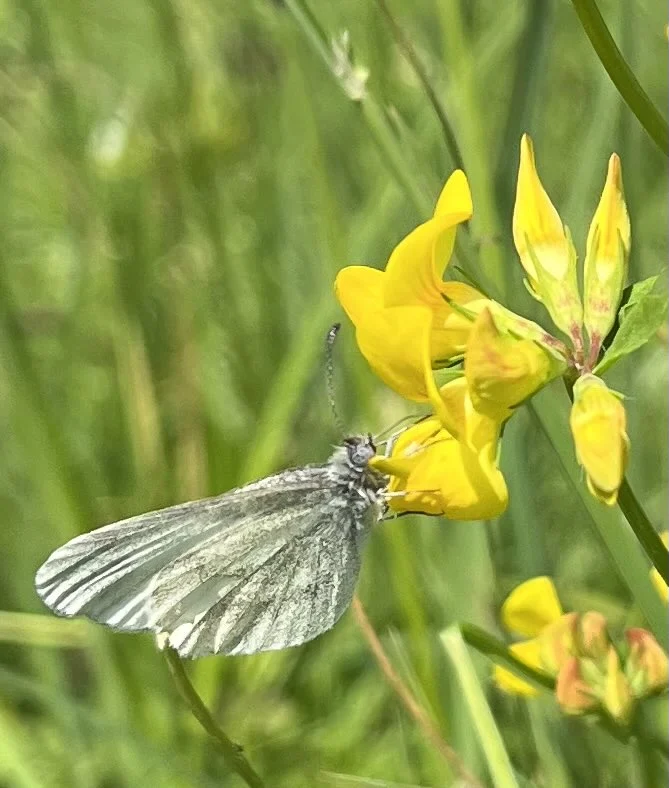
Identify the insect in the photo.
Leptidea sinapis/juvernica
